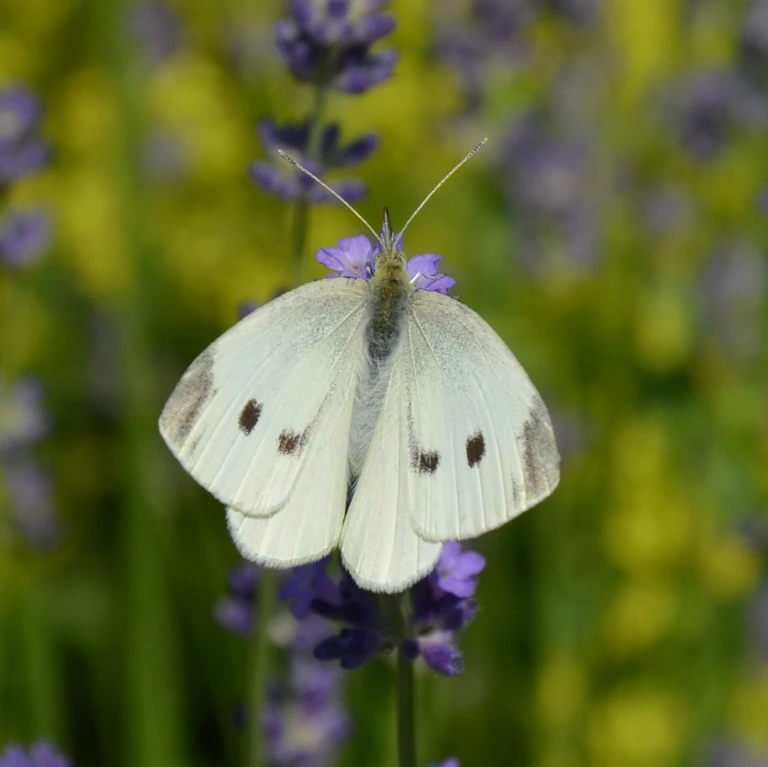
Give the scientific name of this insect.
Pieris rapae
